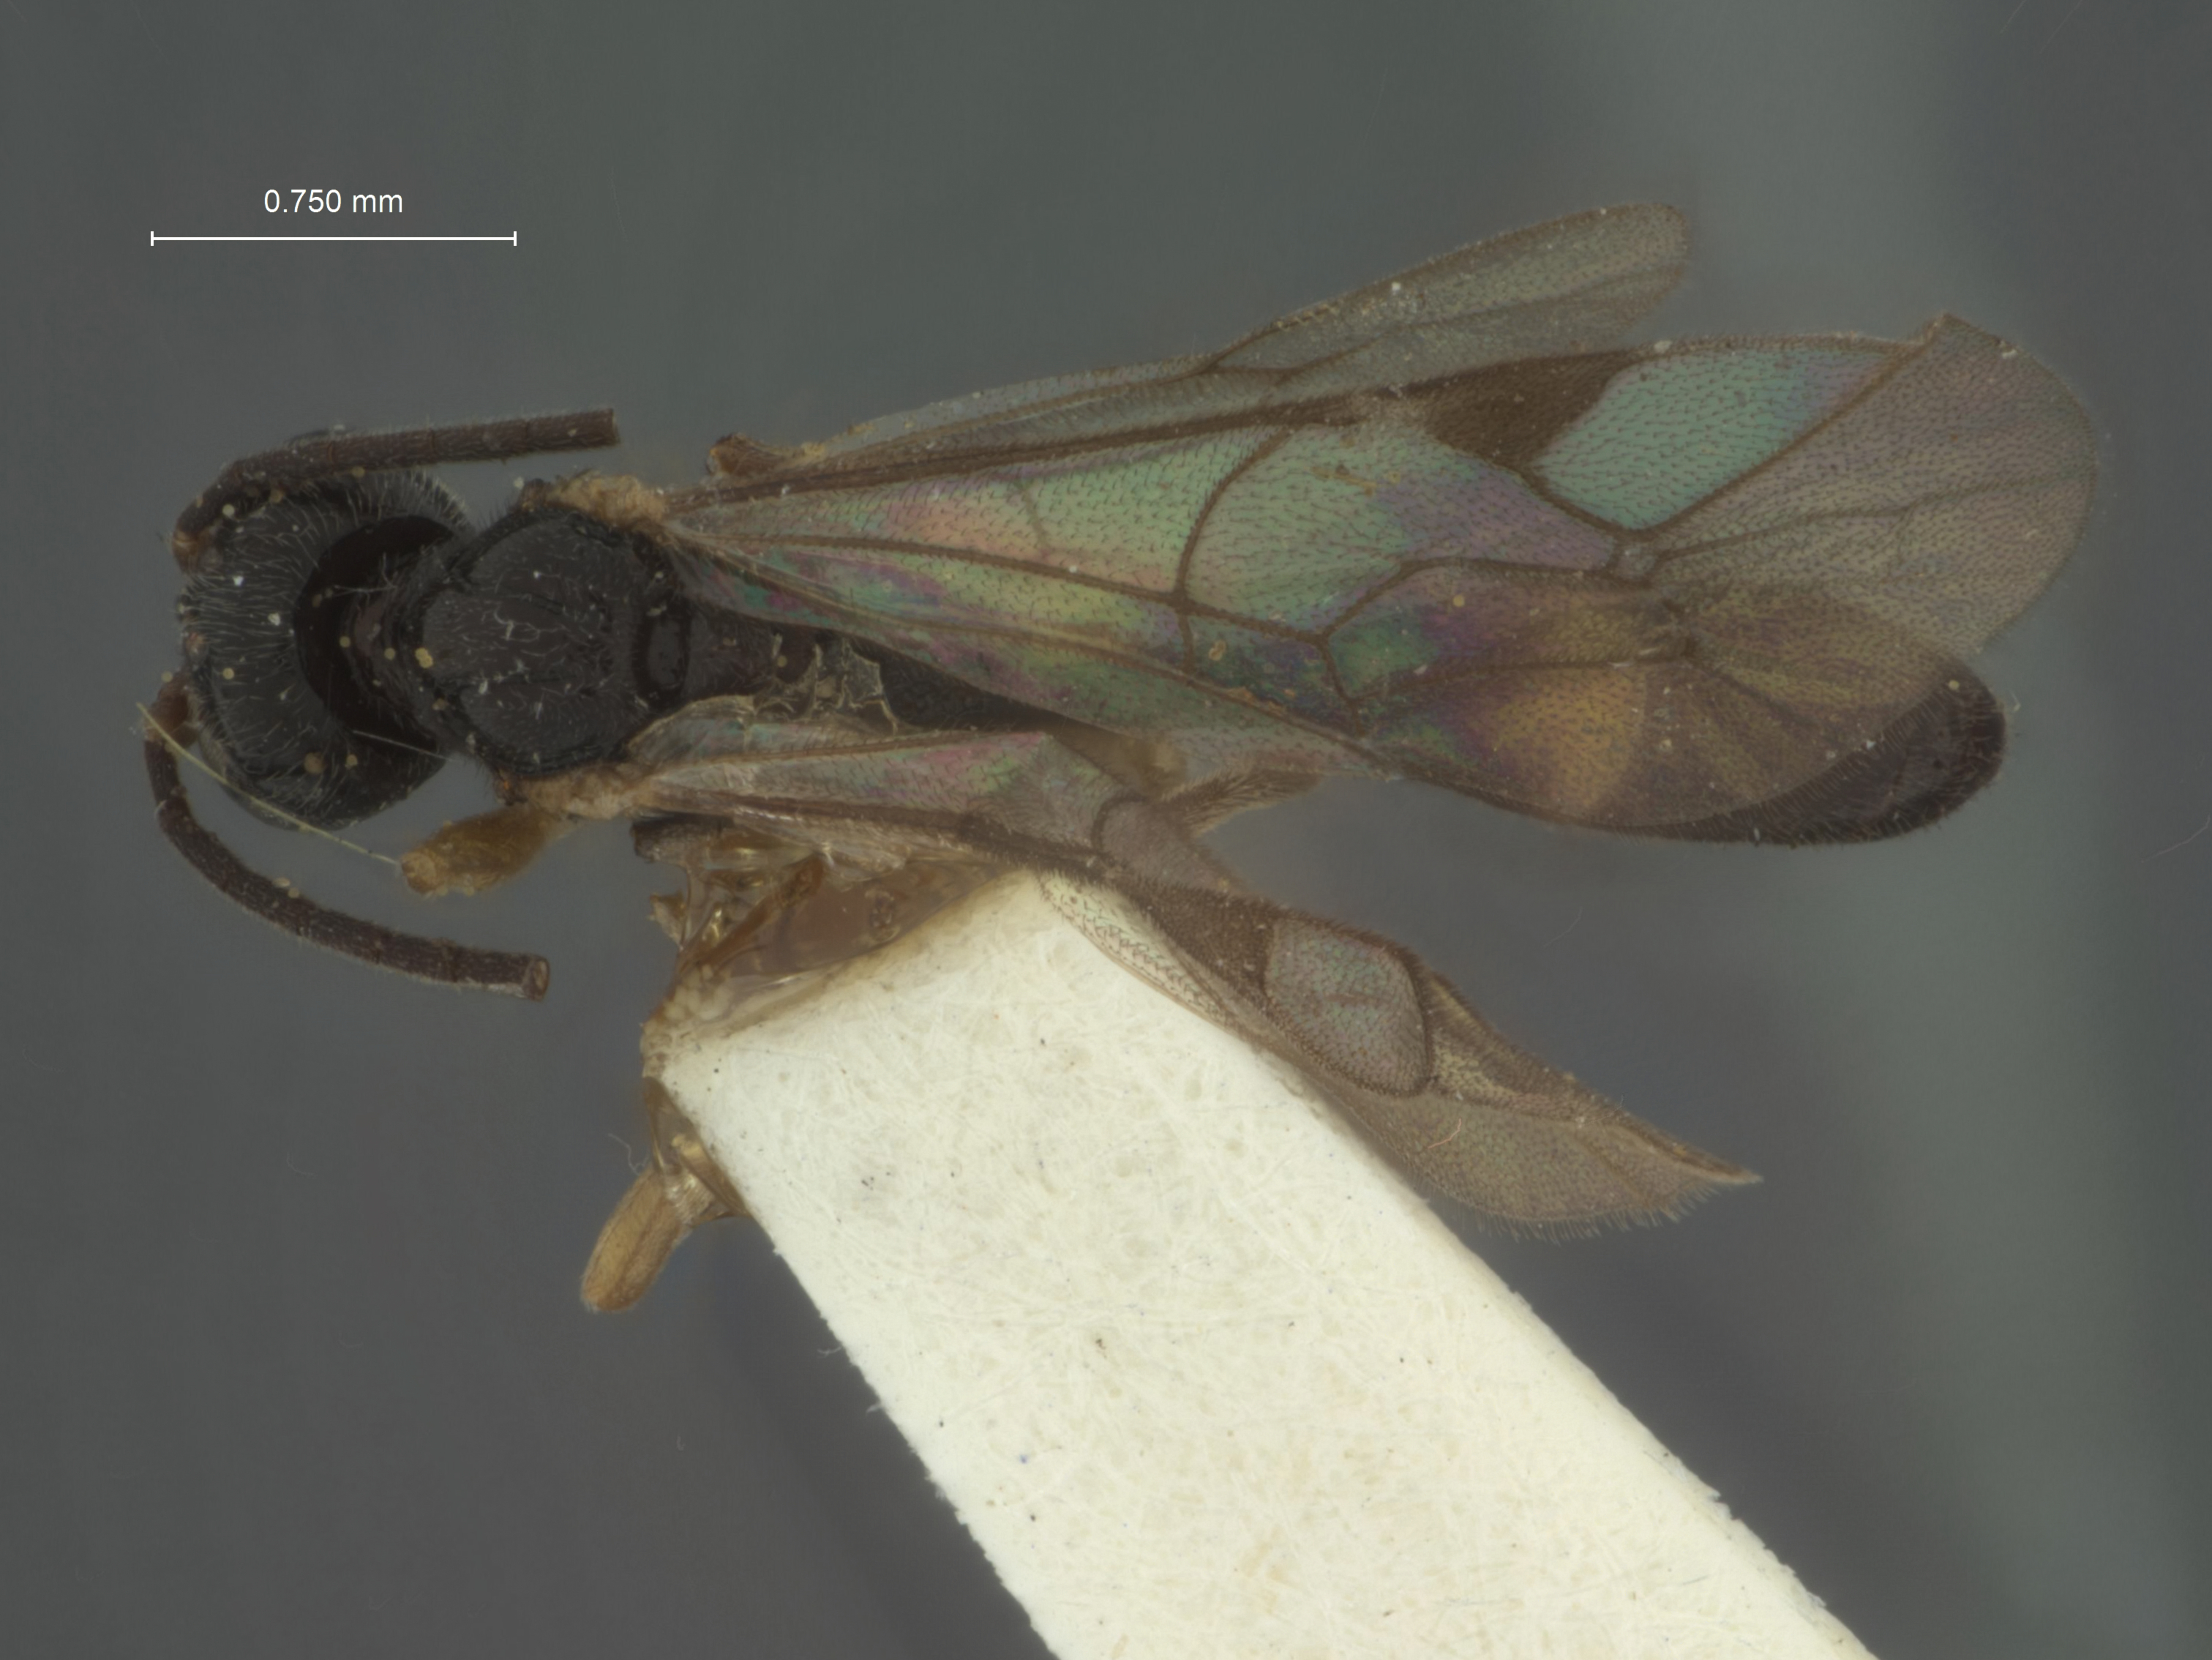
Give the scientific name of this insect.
Gausocentrus gyrini
